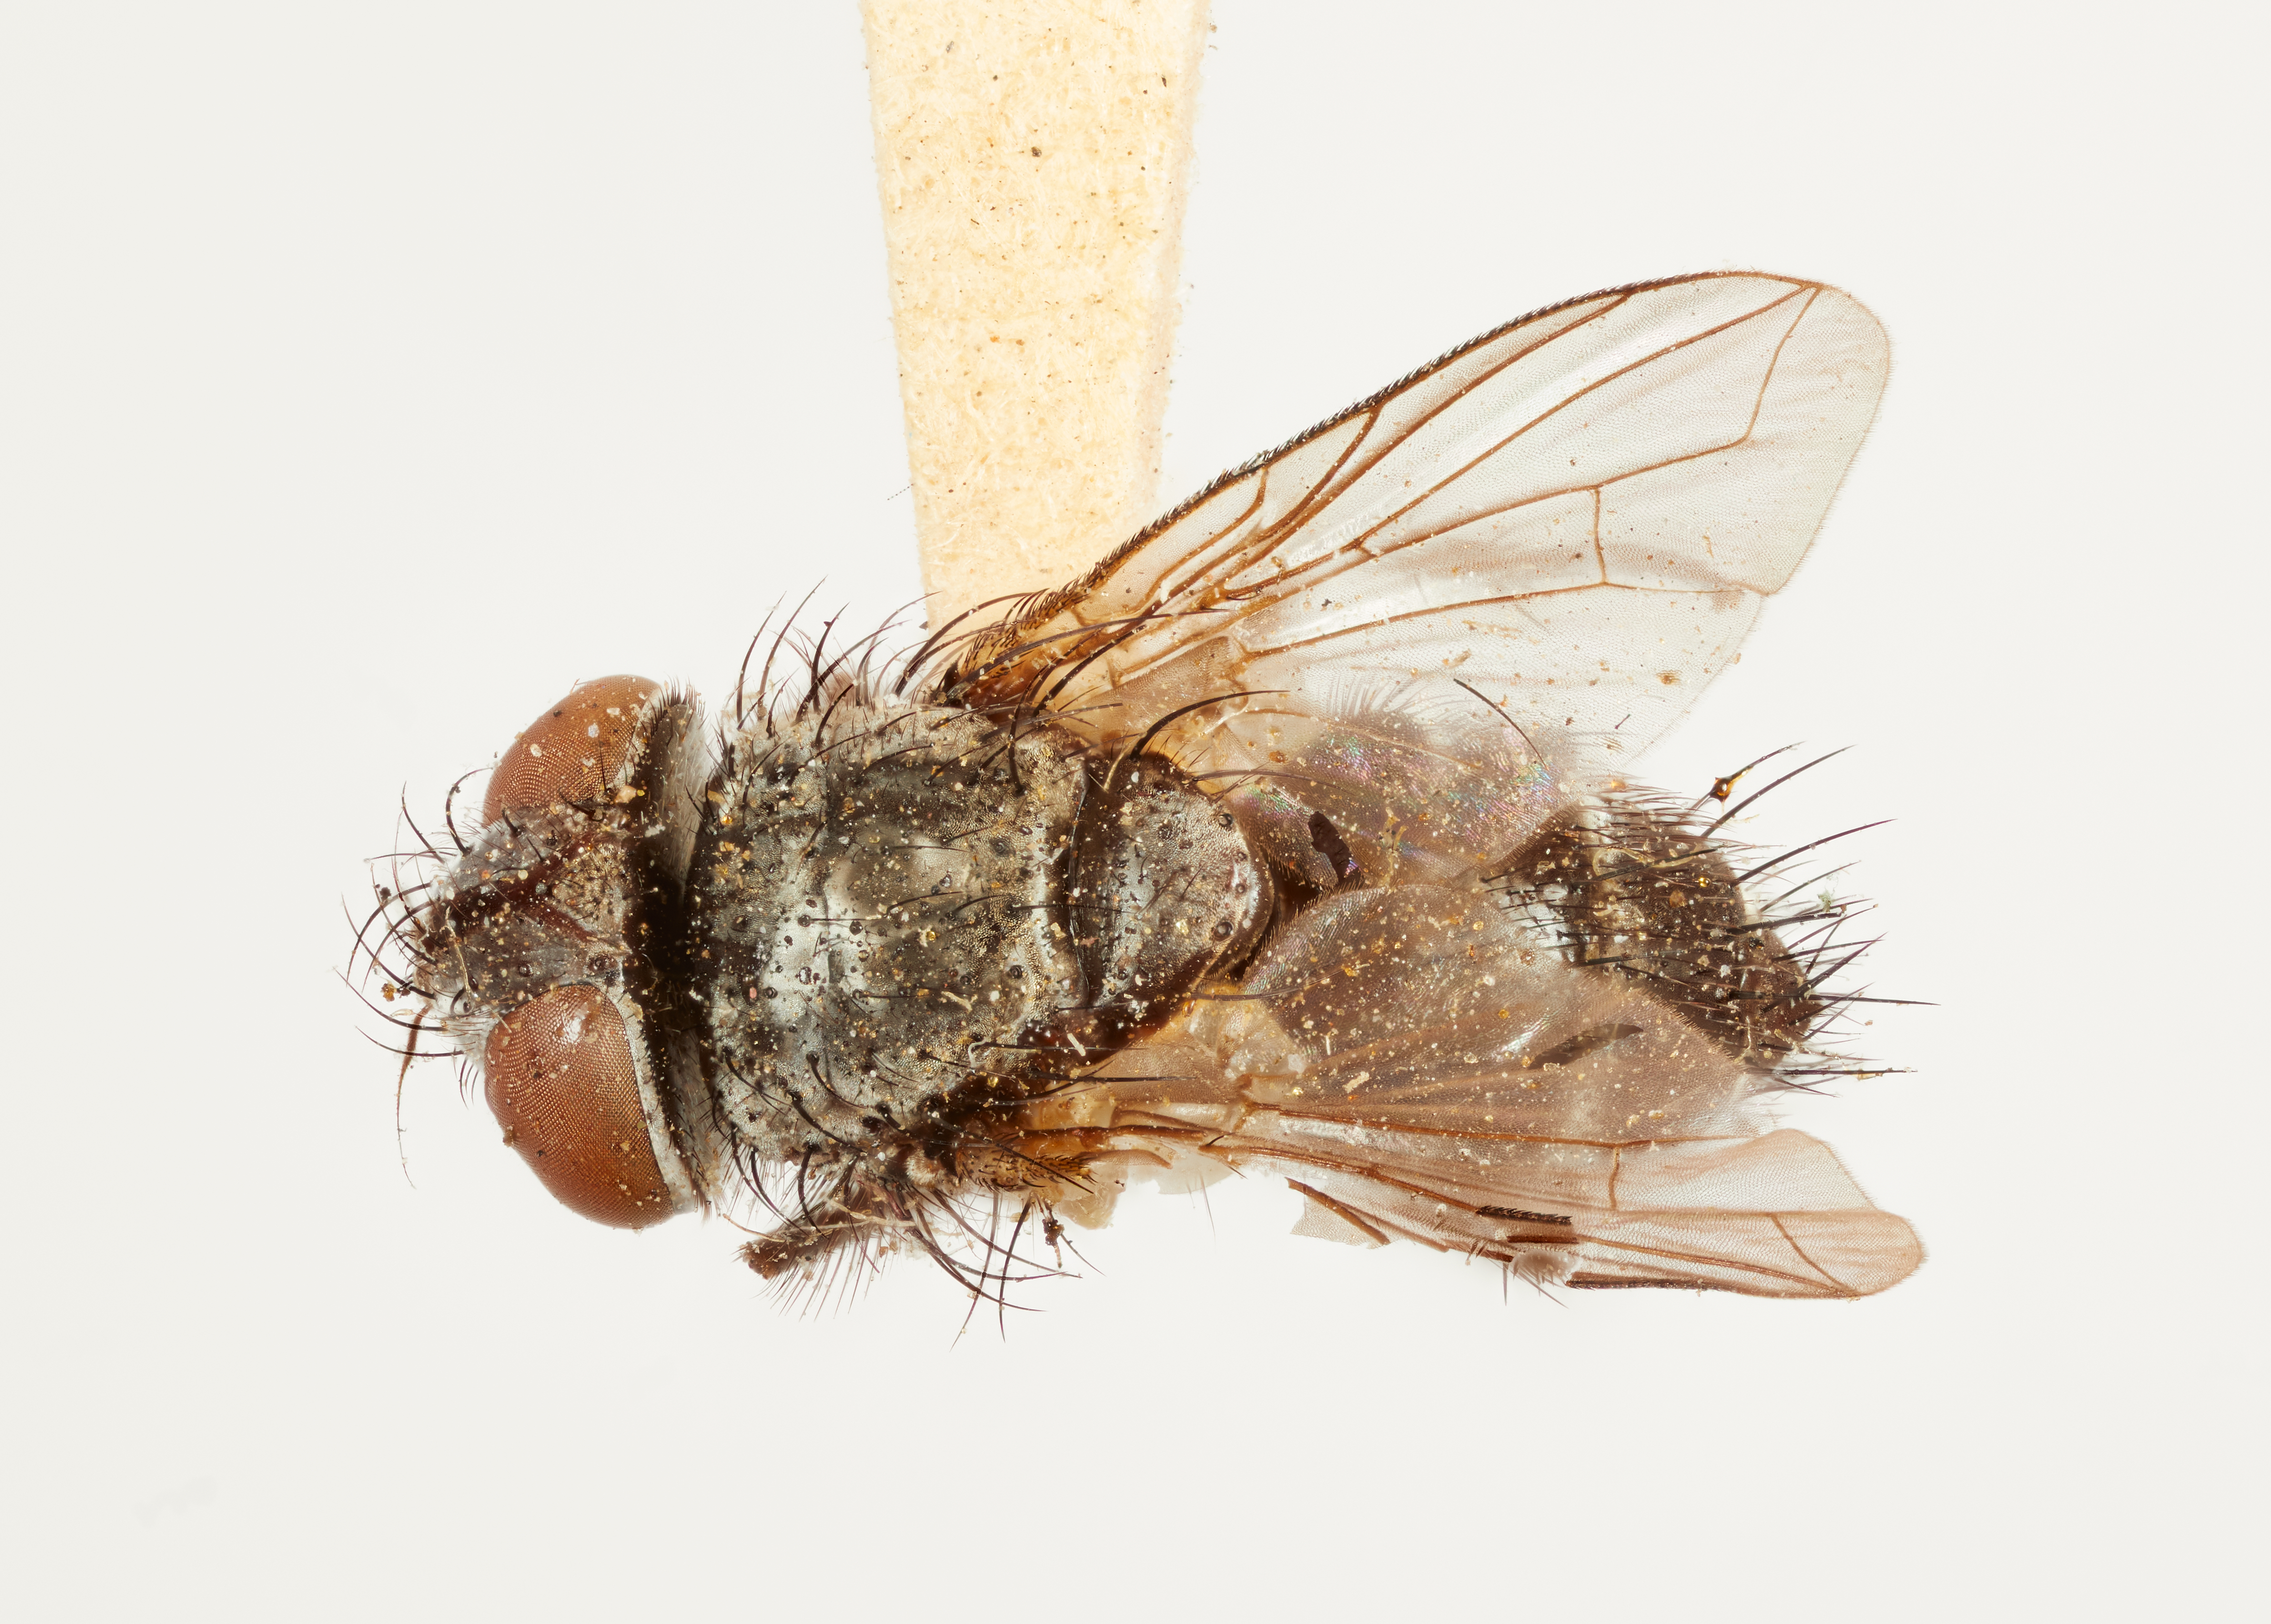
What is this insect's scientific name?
Pseudochaeta argentifrons
